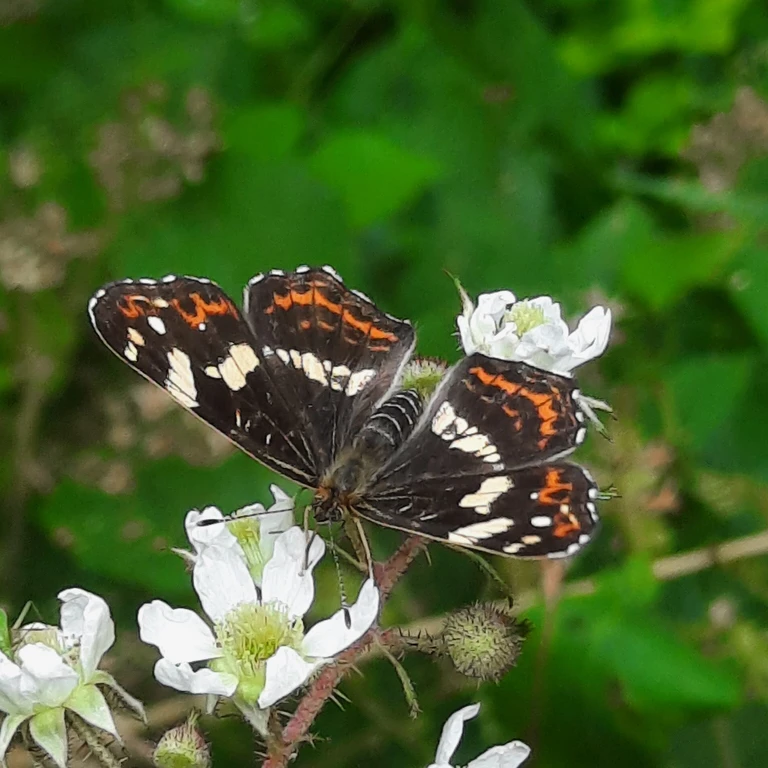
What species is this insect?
Araschnia levana
